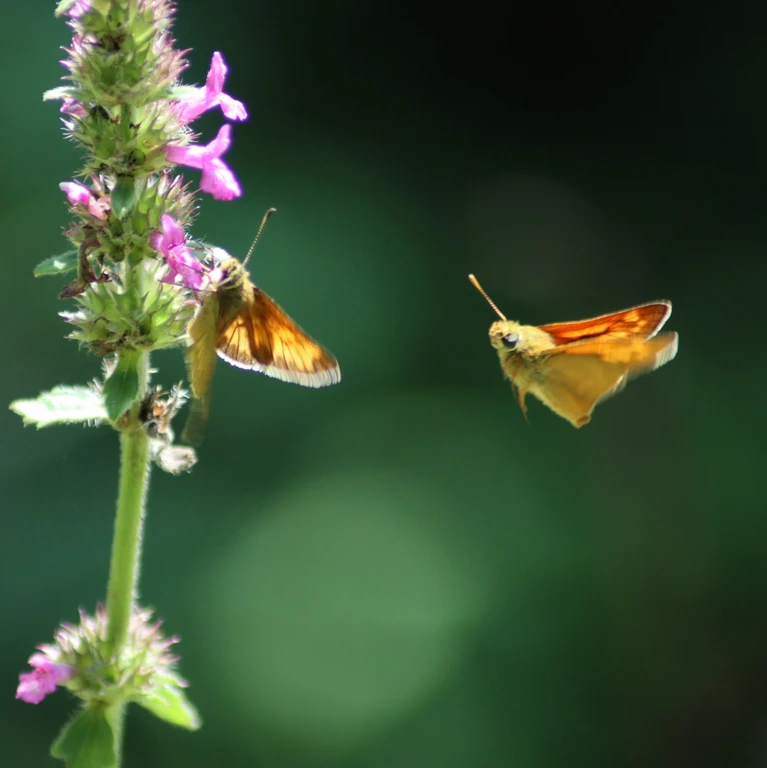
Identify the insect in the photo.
Ochlodes sylvanus (also Ochlodes venata)
